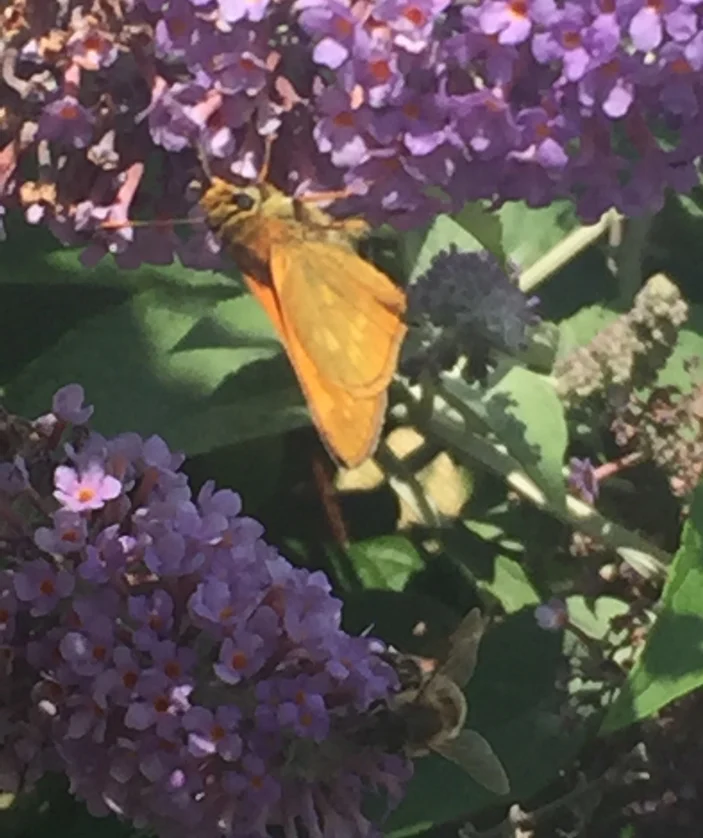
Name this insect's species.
Ochlodes sylvanus (also Ochlodes venata)
